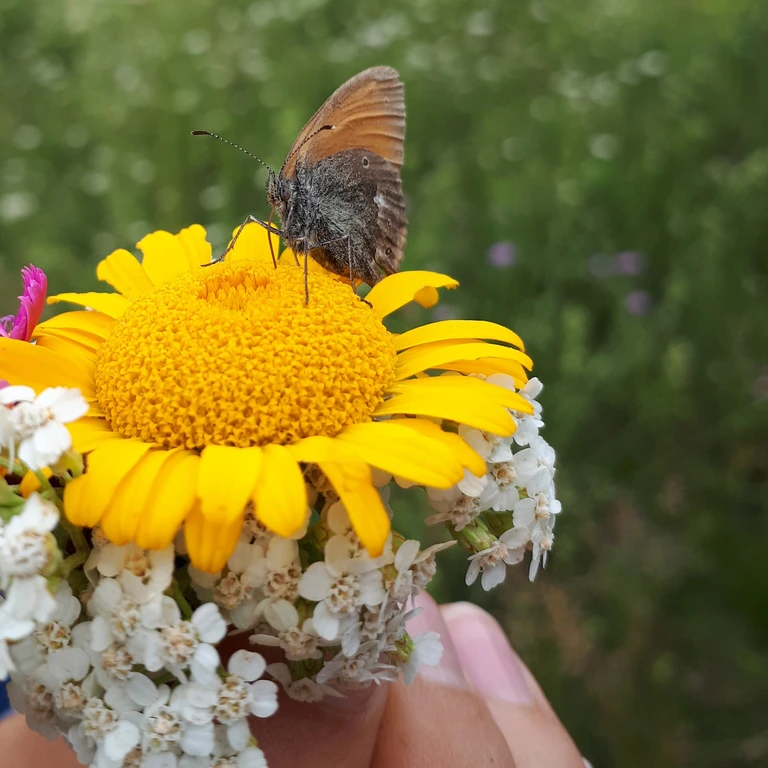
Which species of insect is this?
Coenonympha glycerion (also Coenonympha iphis)
